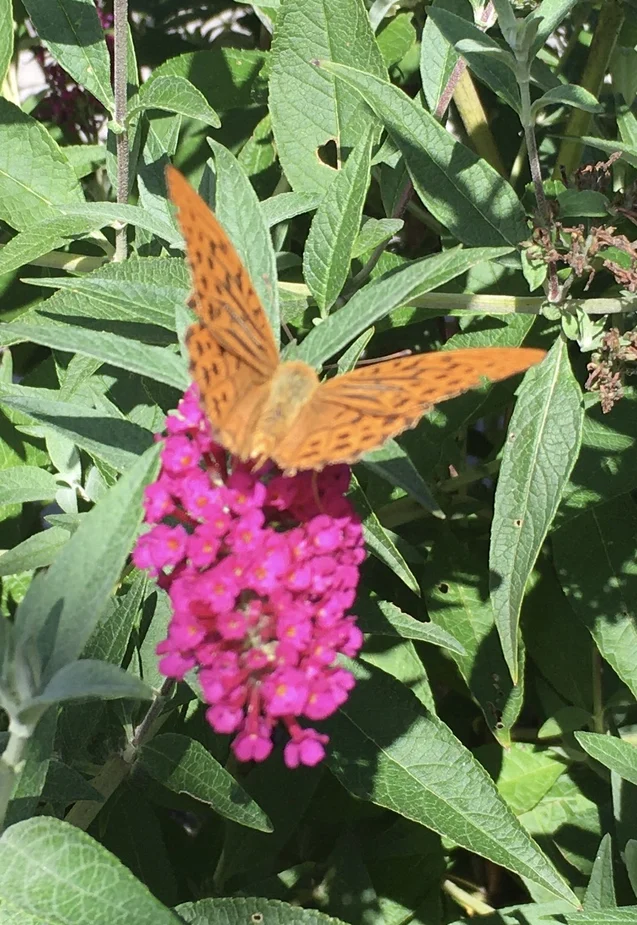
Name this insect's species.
Argynnis paphia
